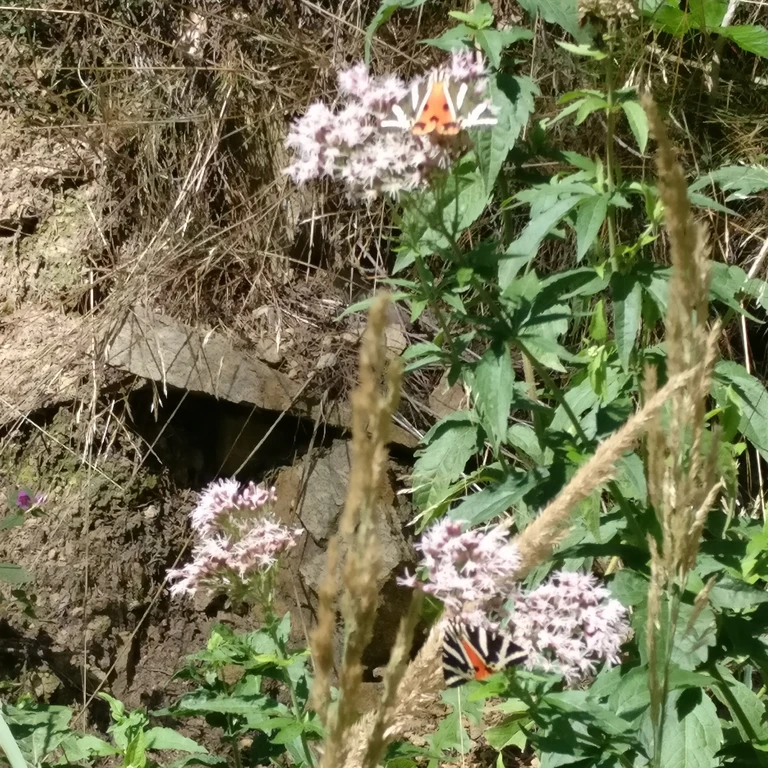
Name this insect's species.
Euplagia quadripunctaria
